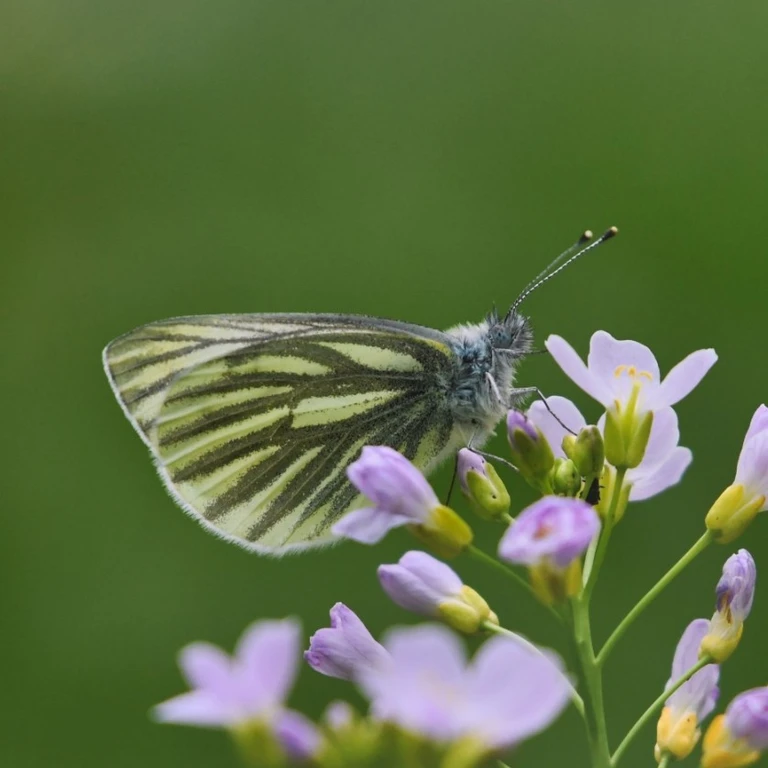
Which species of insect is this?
Pieris napi
